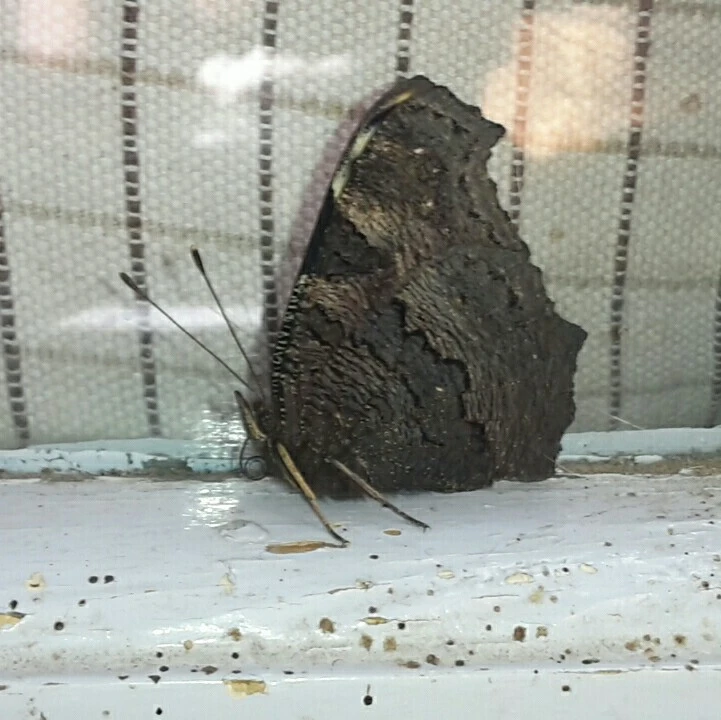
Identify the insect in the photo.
Aglais io
